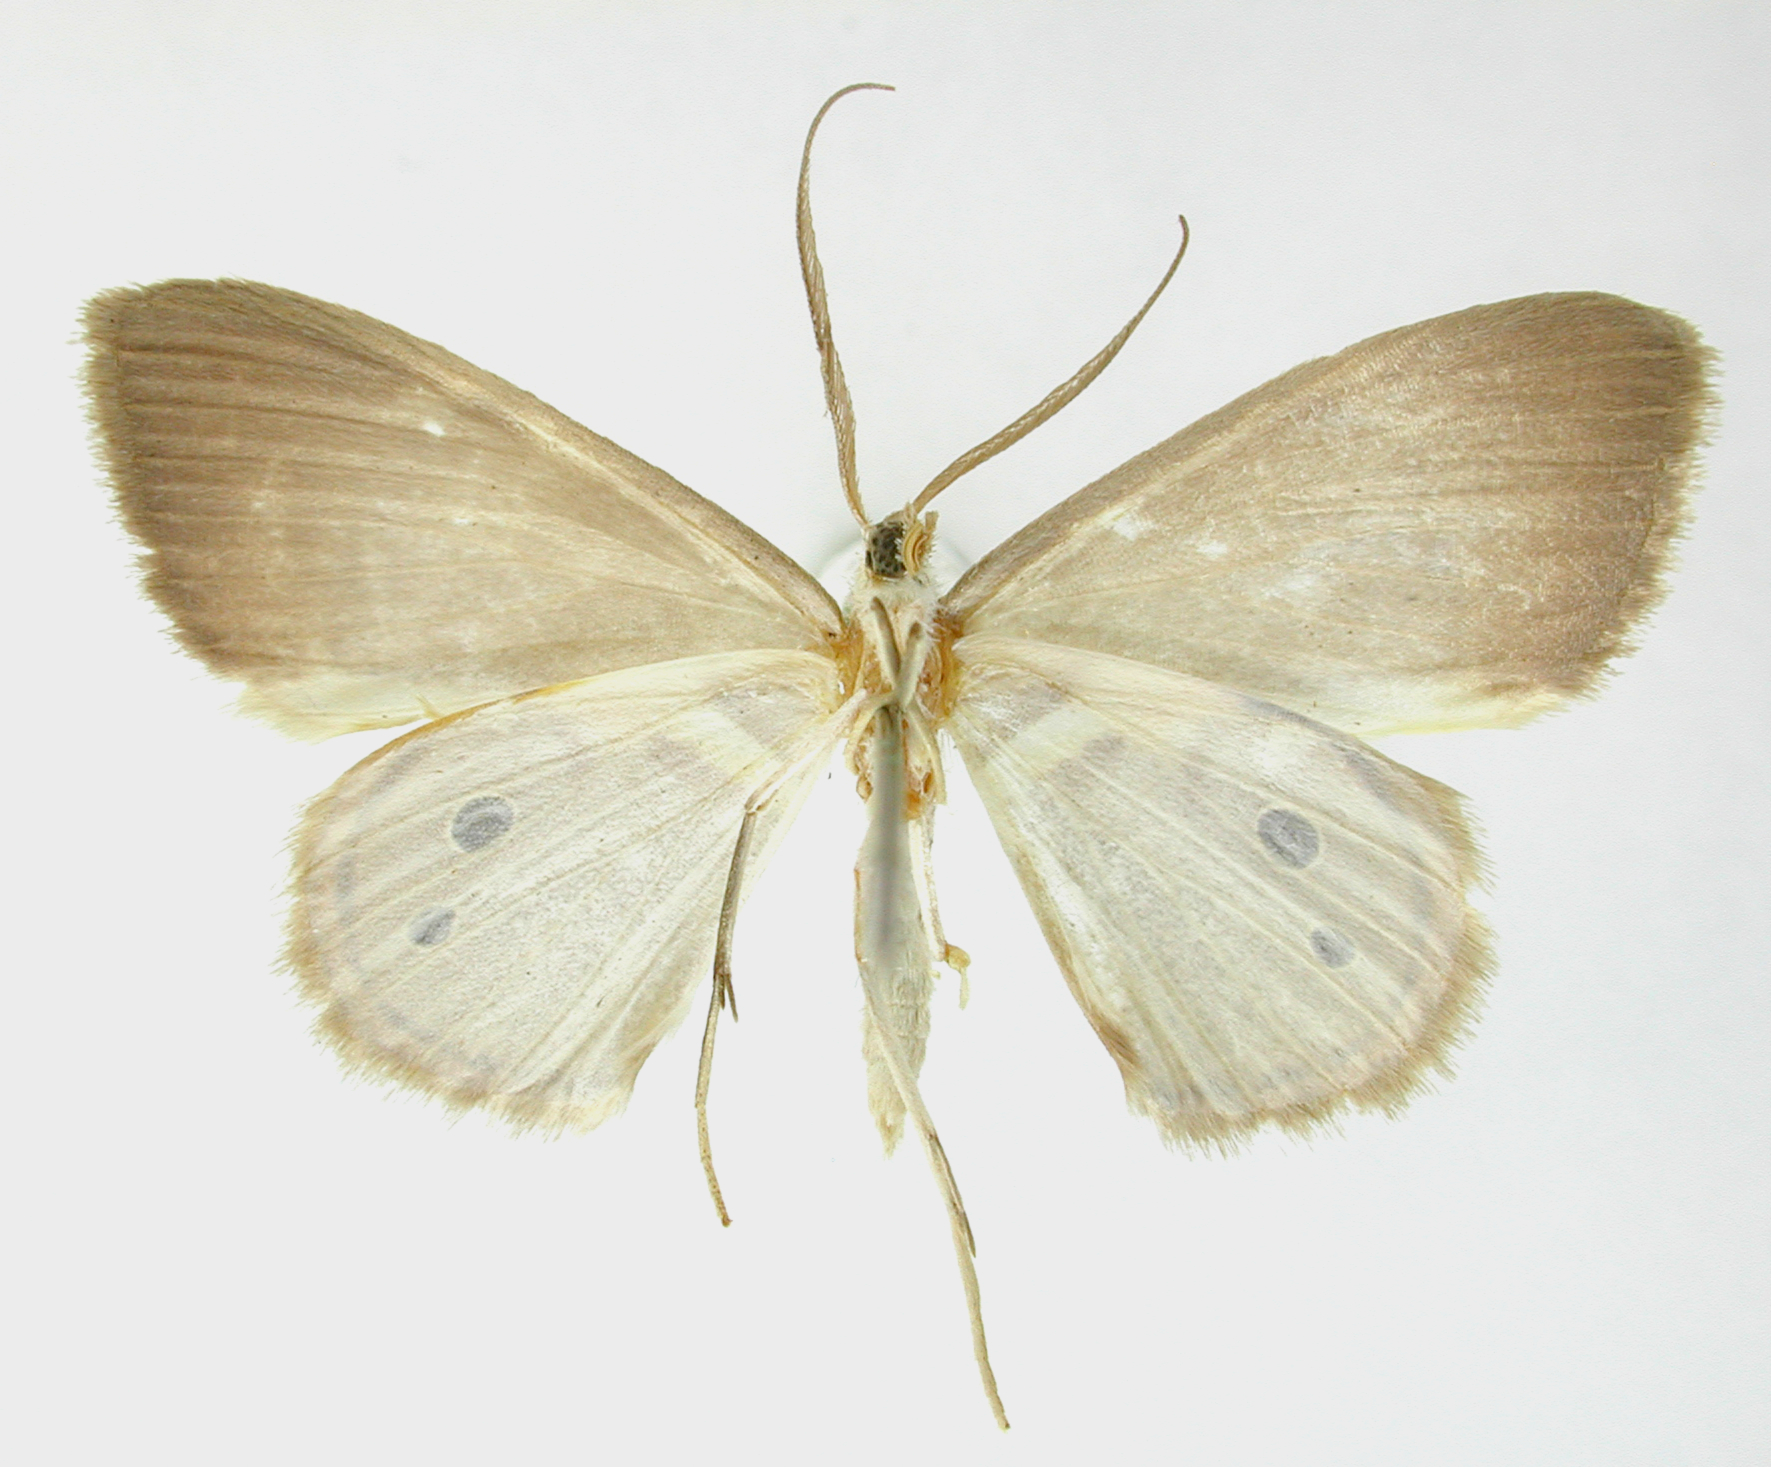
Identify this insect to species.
Ophthalmophora chouya
